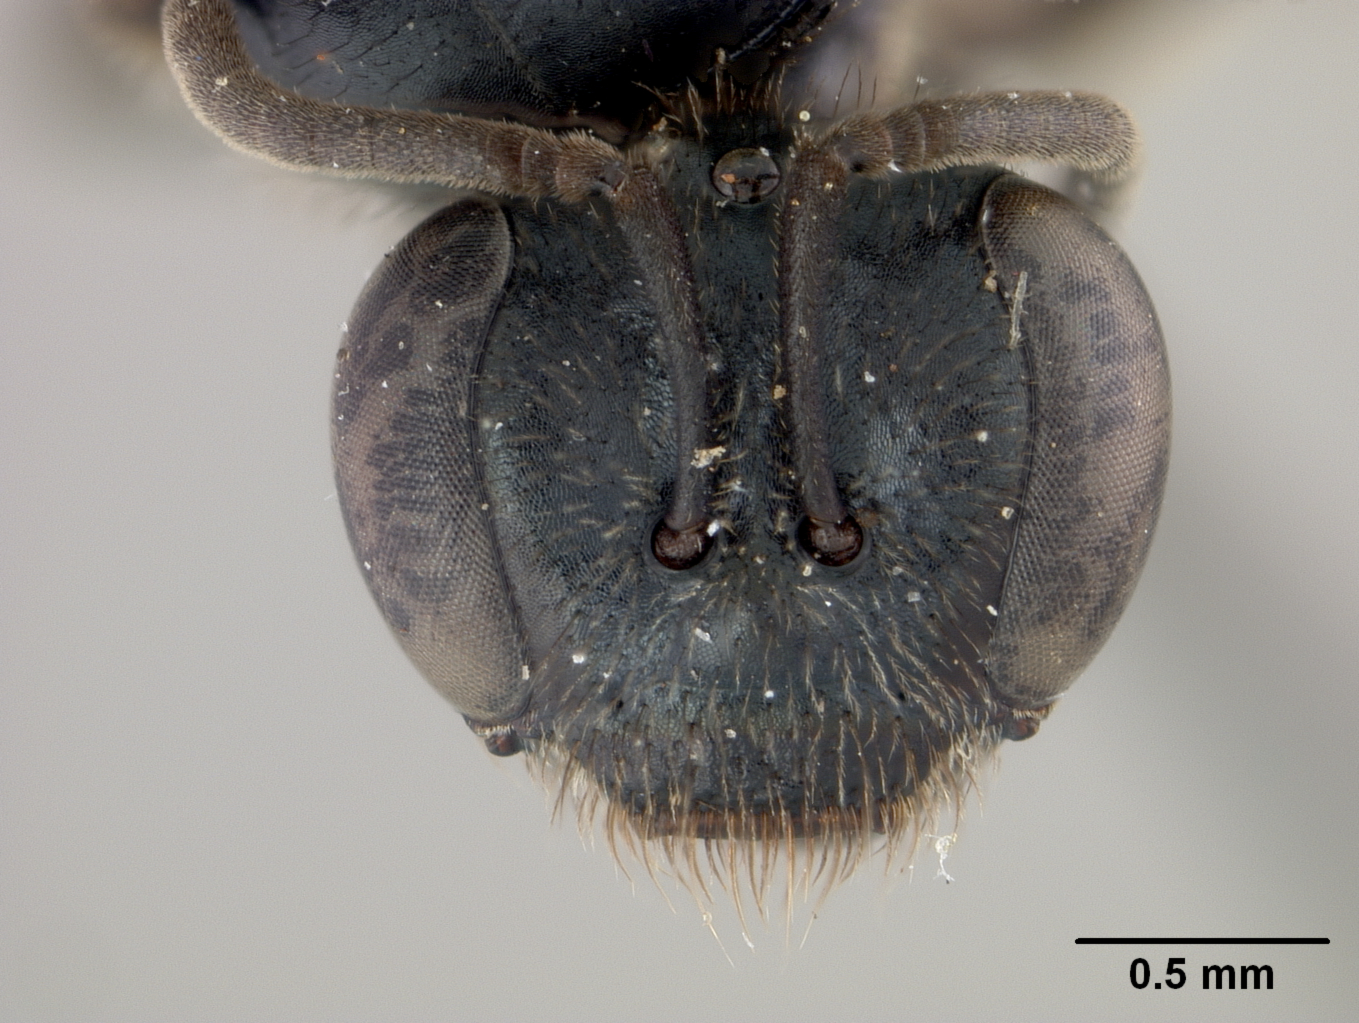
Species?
Halictus opisthochlorus
